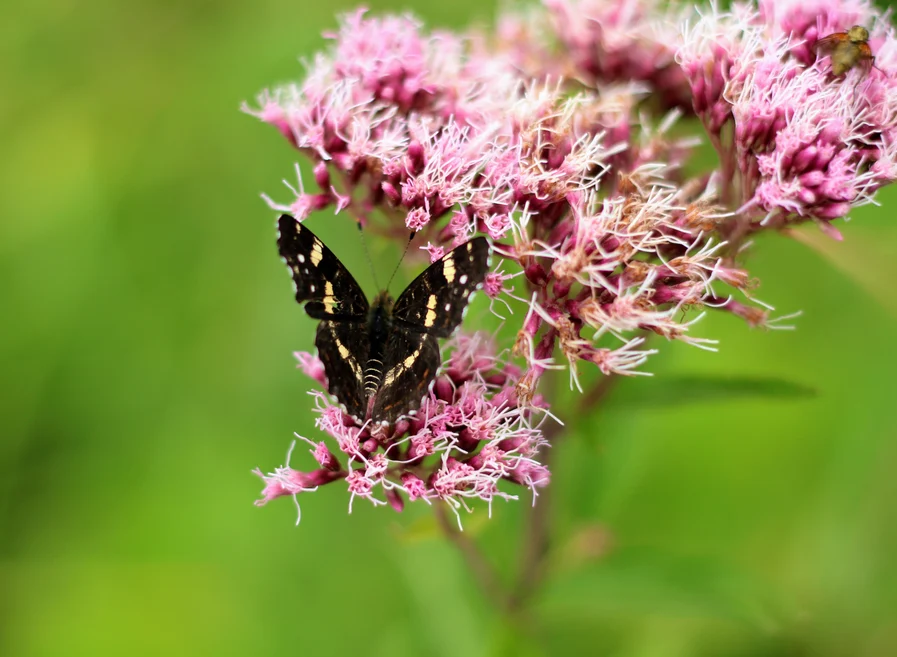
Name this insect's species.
Araschnia levana
